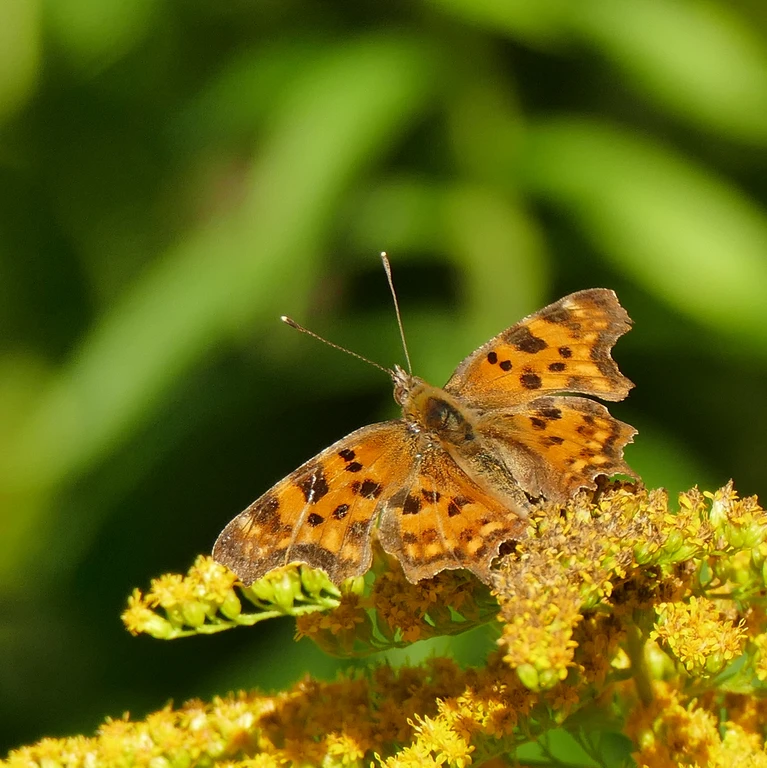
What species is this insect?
Polygonia c-album
